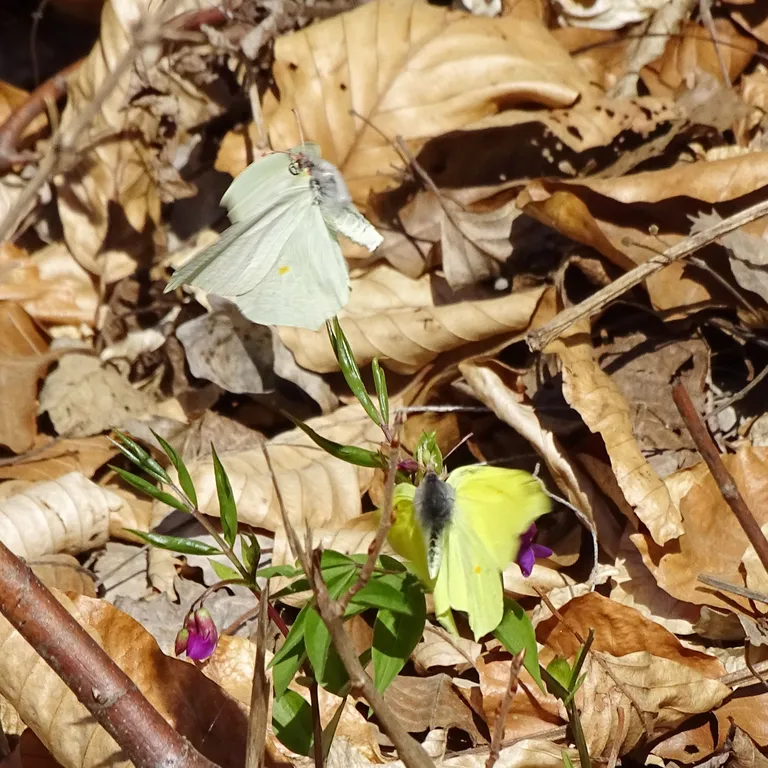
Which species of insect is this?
Gonepteryx rhamni
